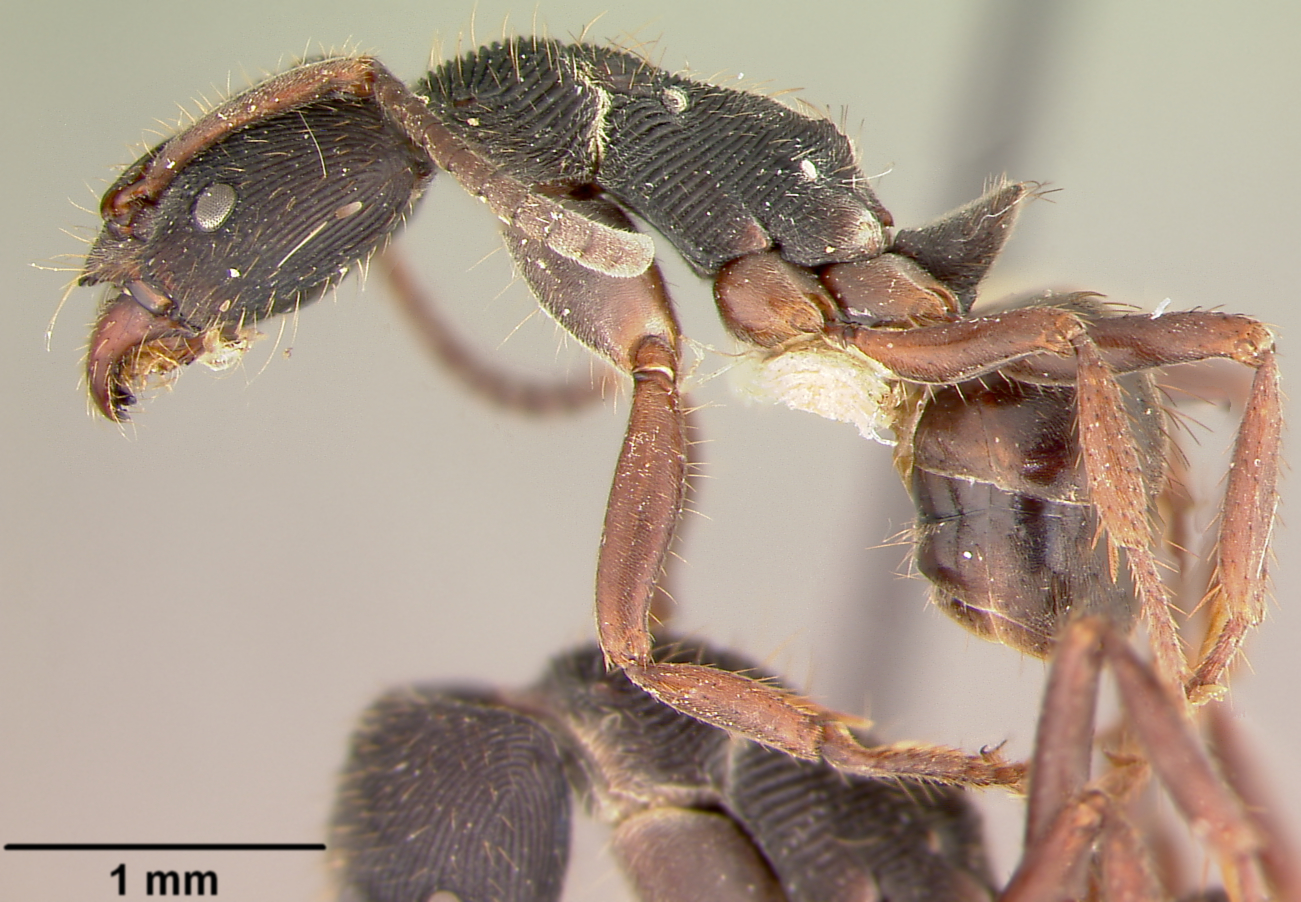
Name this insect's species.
Odontoponera transversa
